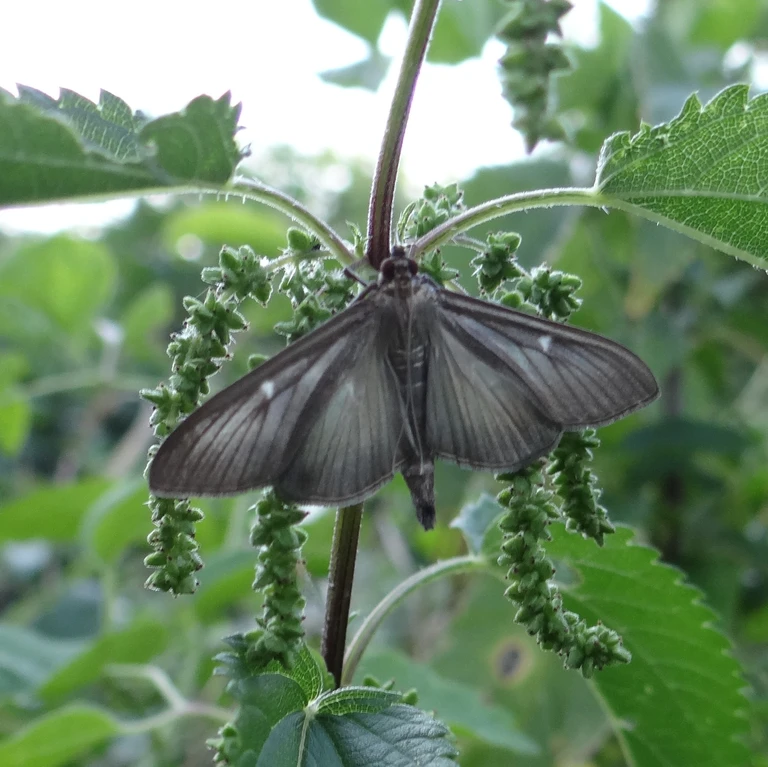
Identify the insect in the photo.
Cydalima perspectalis
